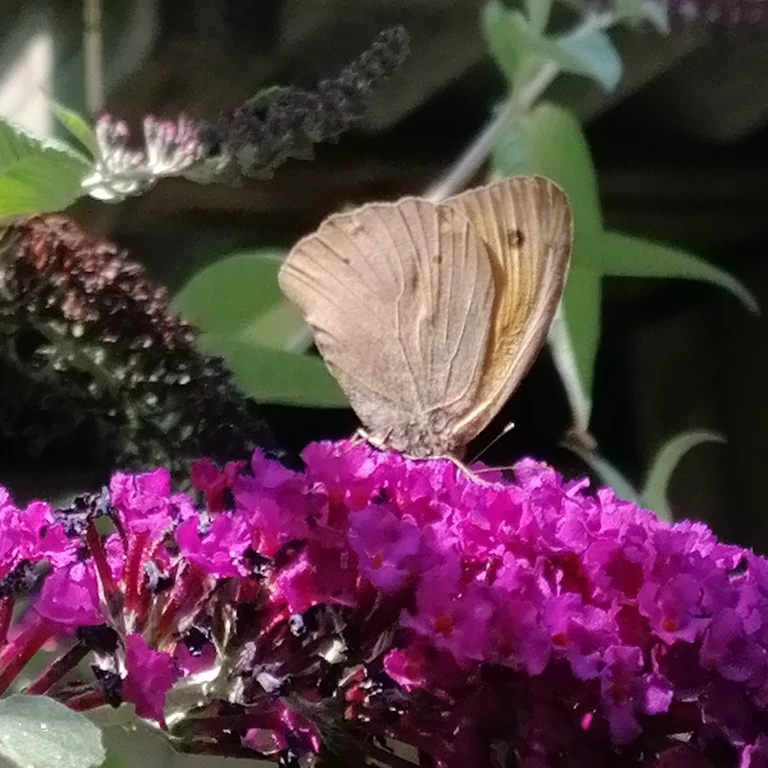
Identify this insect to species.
Maniola jurtina
